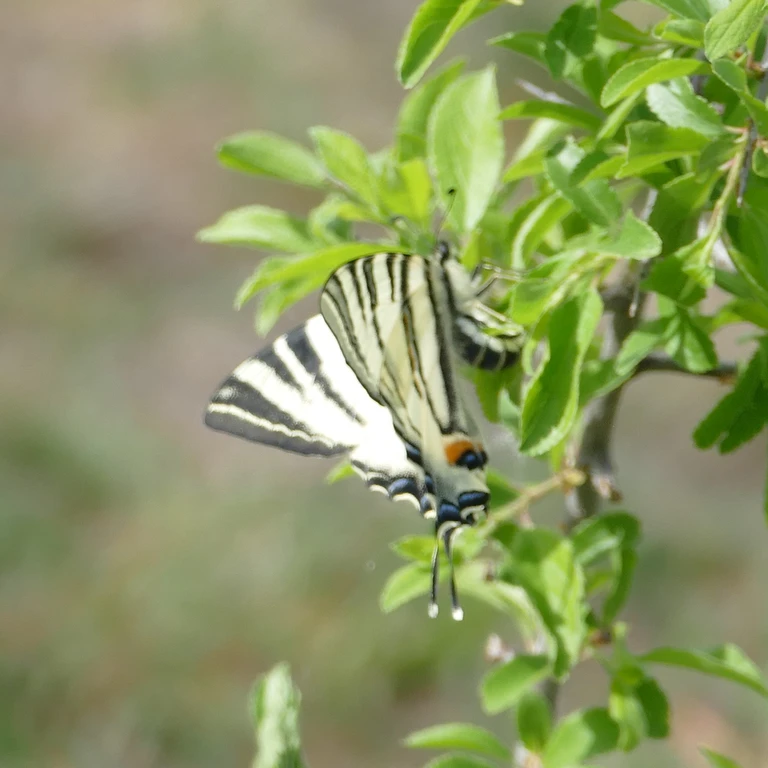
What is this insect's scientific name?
Iphiclides podalirius
